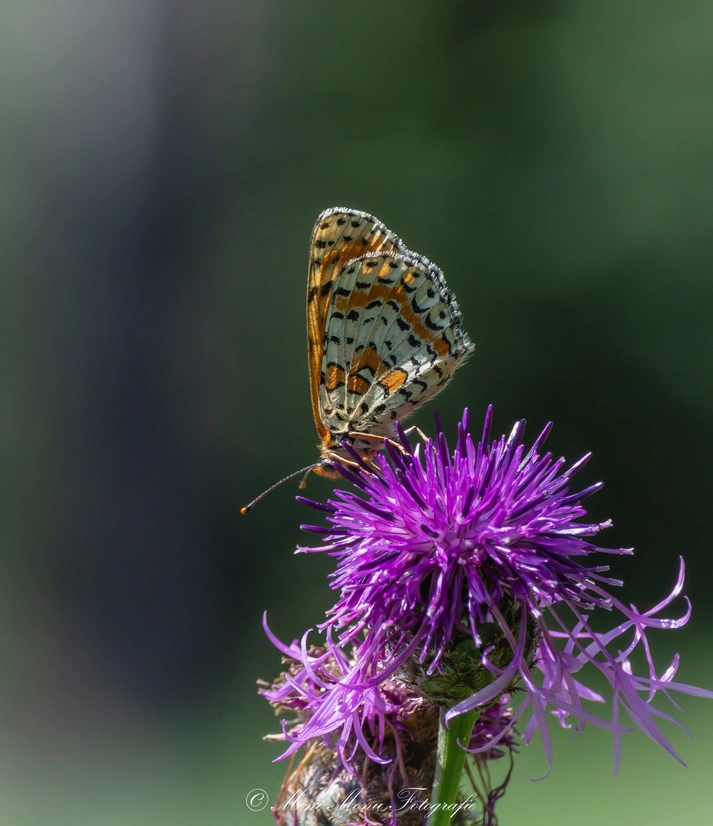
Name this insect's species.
Melitaea didyma
